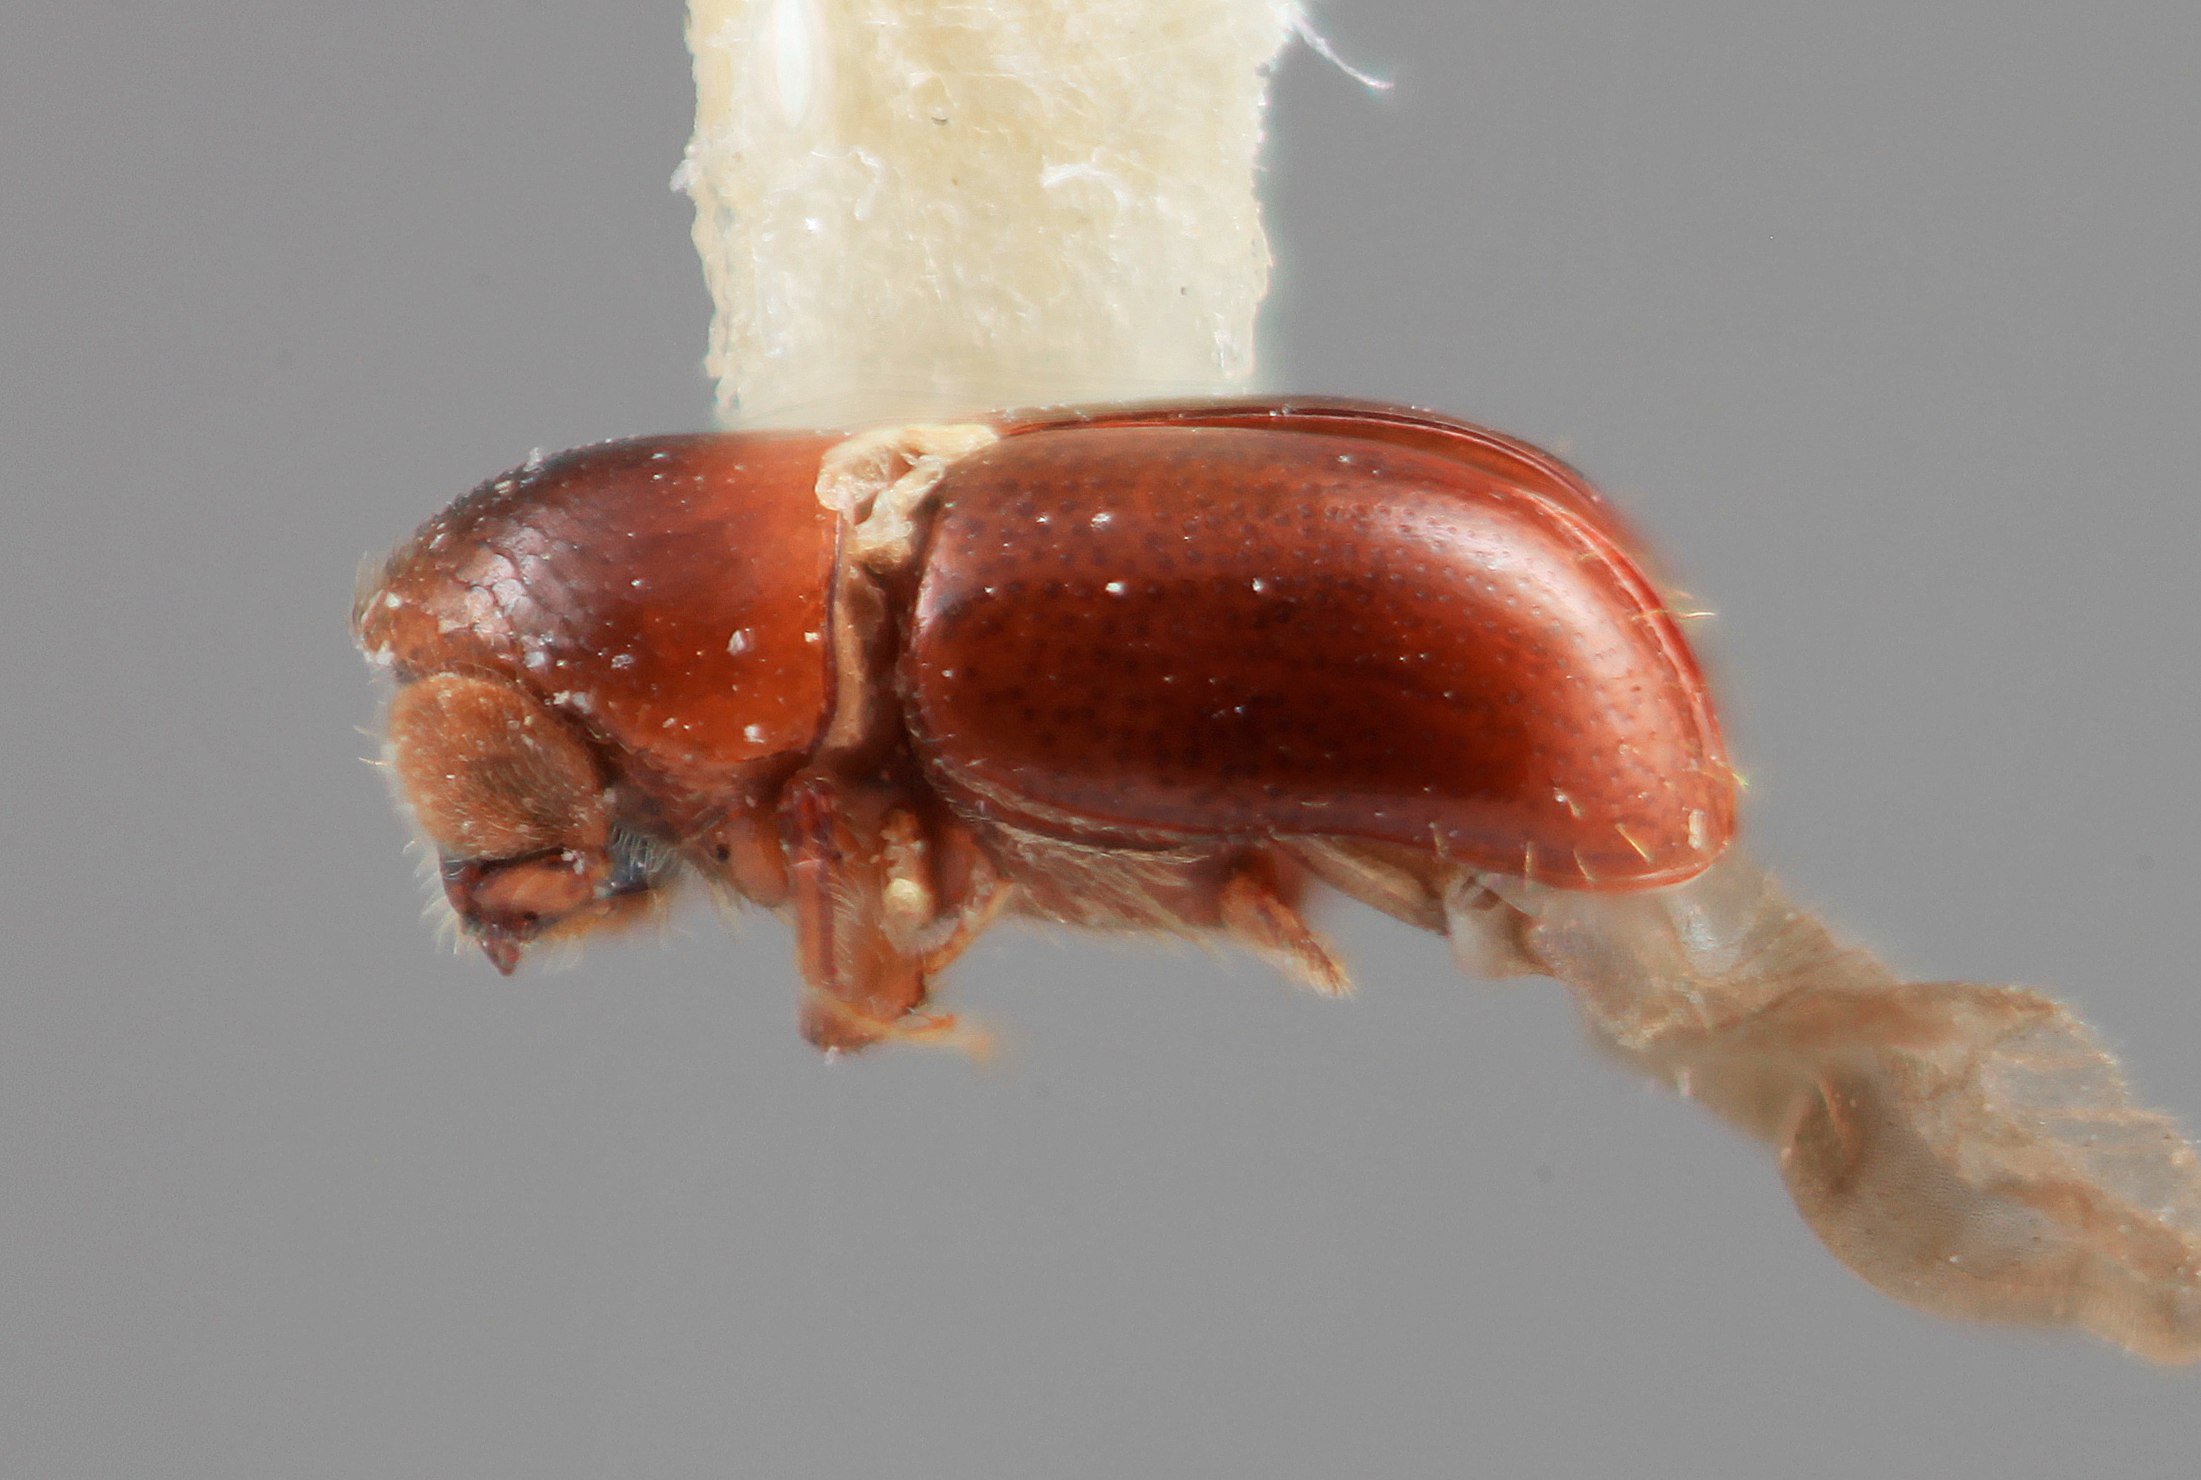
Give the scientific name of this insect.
Corthylus coffeae
